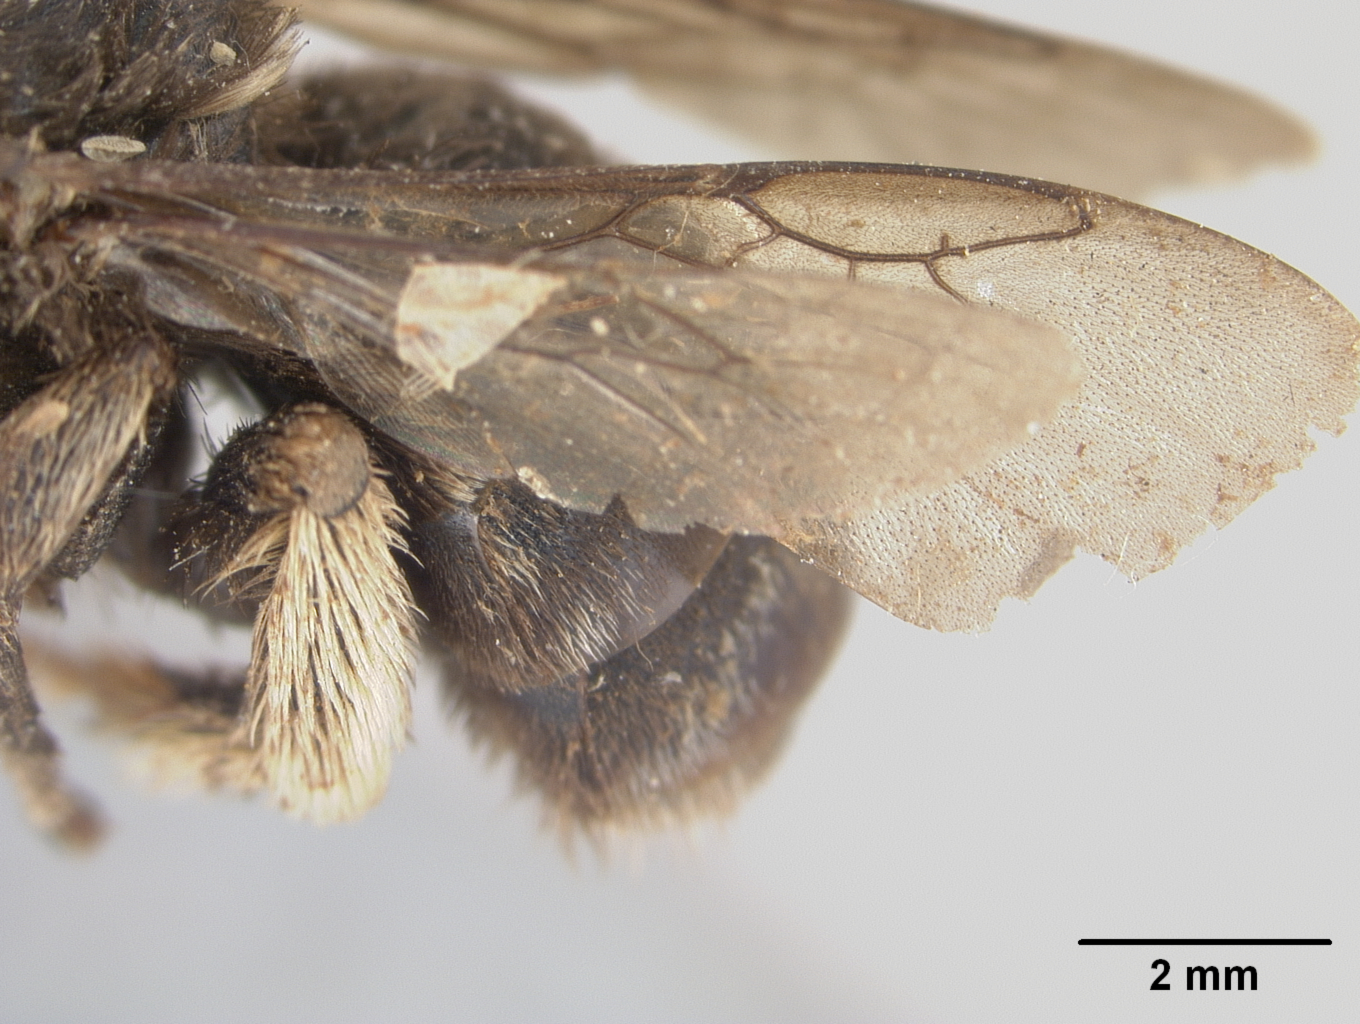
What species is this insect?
Melissodes albocollaris
